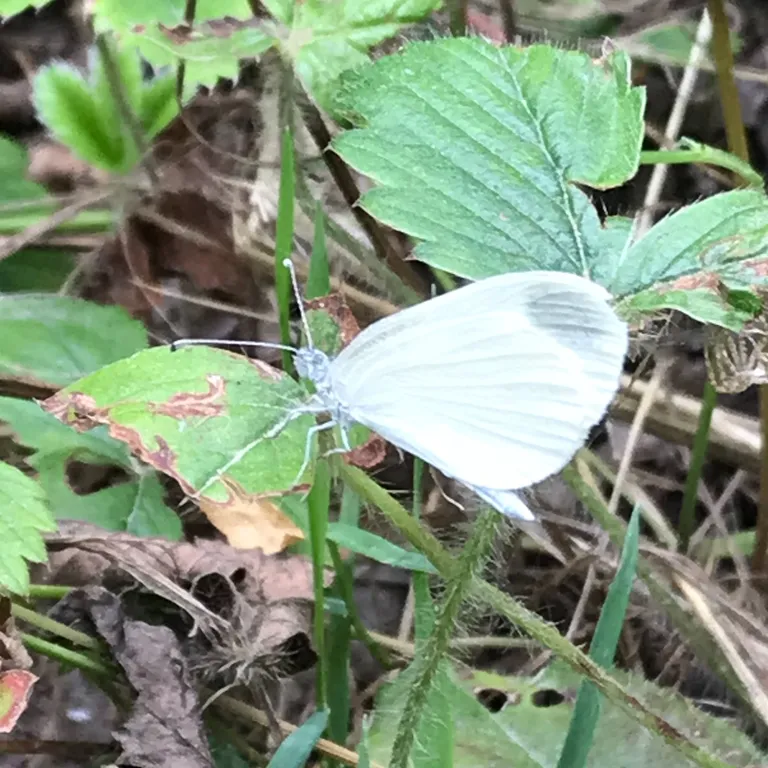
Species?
Leptidea sinapis/juvernica
